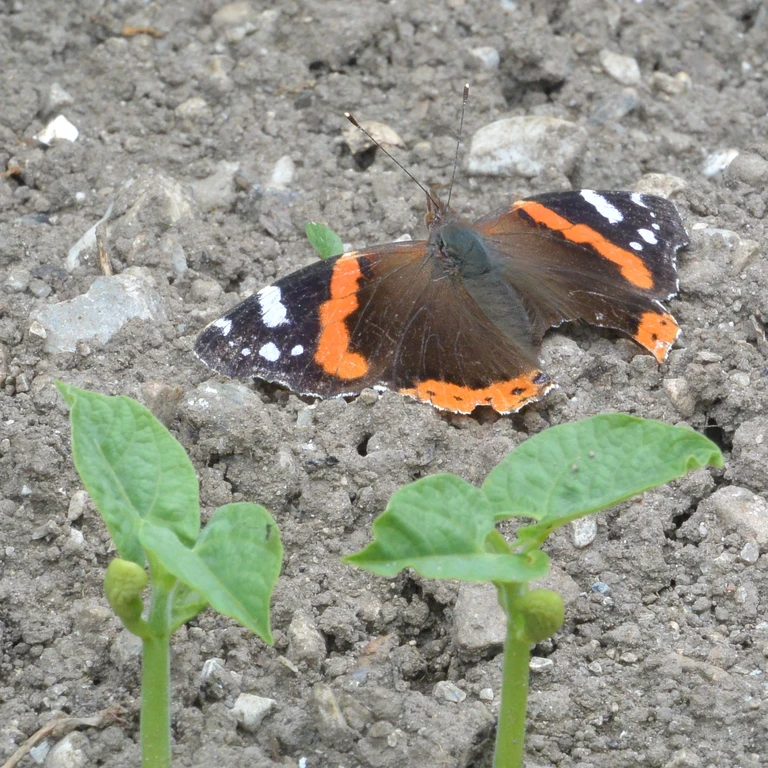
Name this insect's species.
Vanessa atalanta
